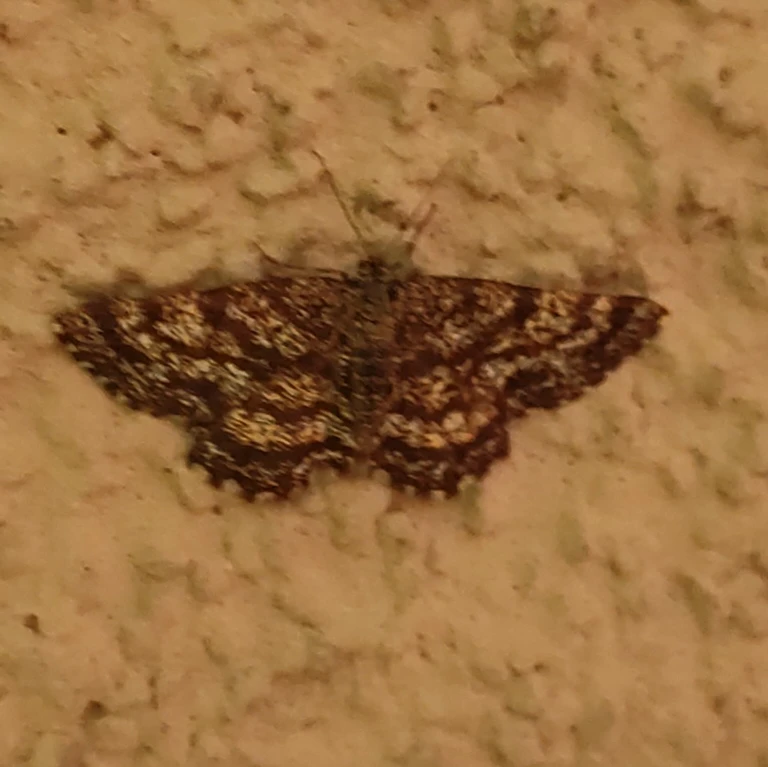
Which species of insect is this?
Ematurga atomaria
